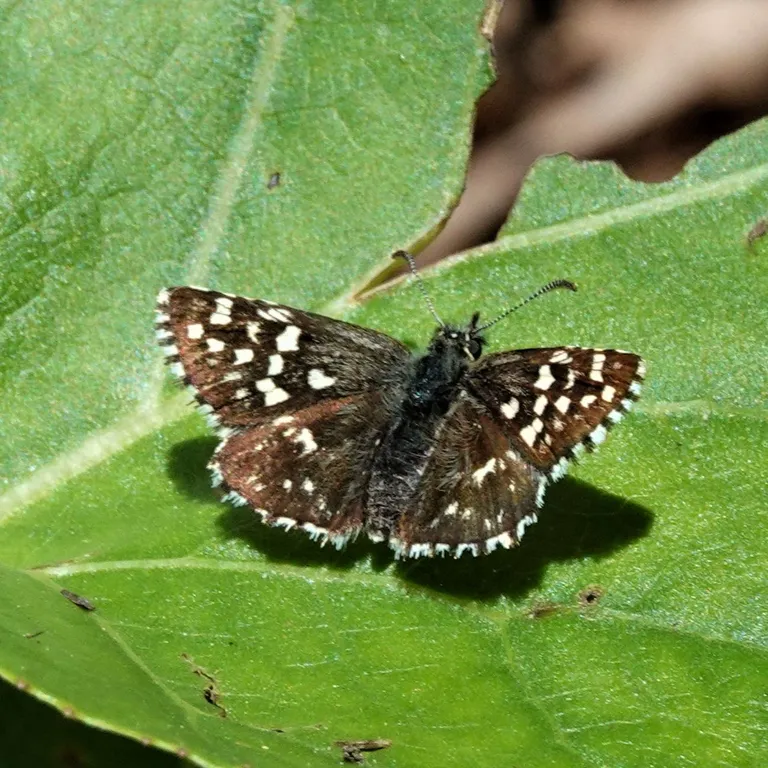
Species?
Pyrgus malvae
